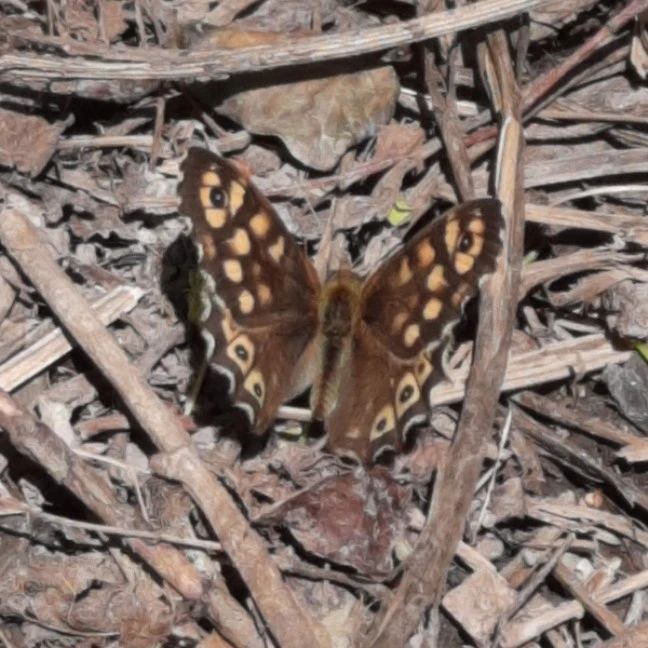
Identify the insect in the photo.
Pararge aegeria
